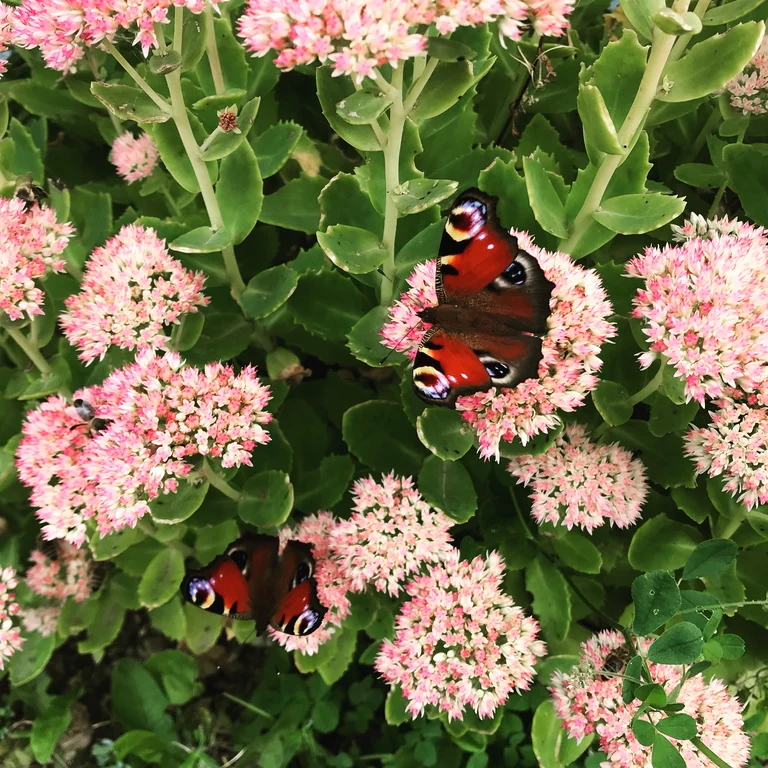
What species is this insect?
Aglais io
